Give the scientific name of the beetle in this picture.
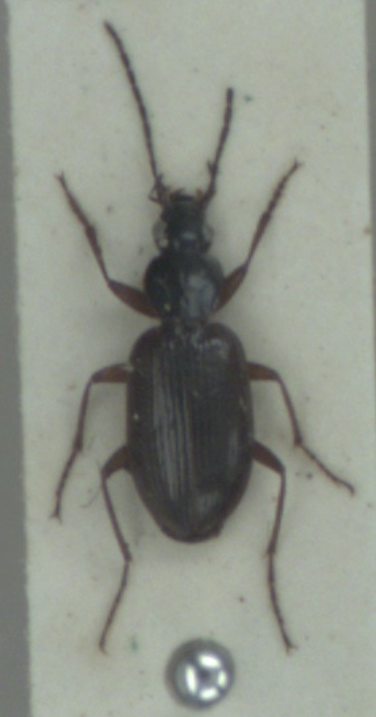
Agonum thoreyi
